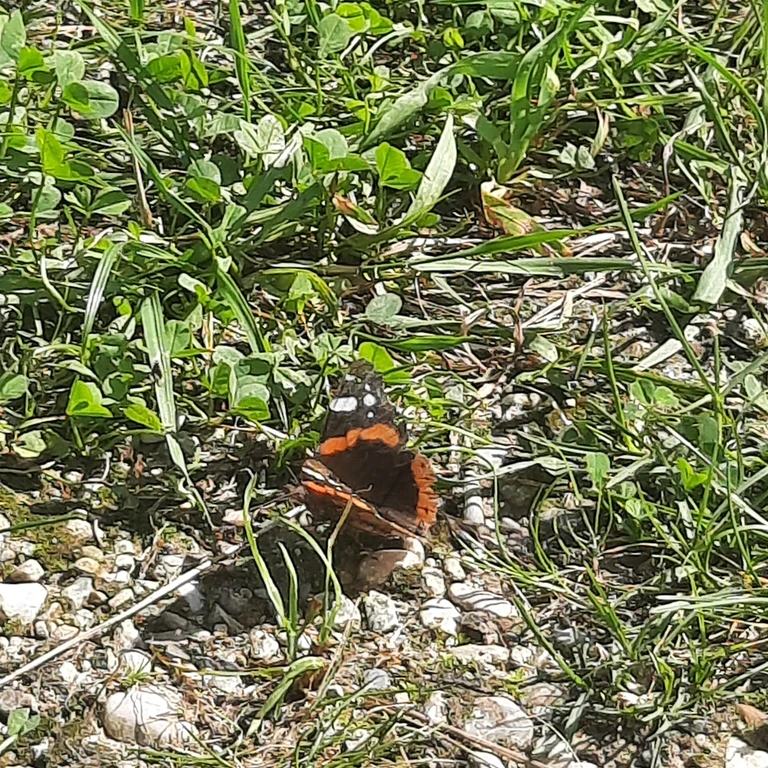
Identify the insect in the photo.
Vanessa atalanta
